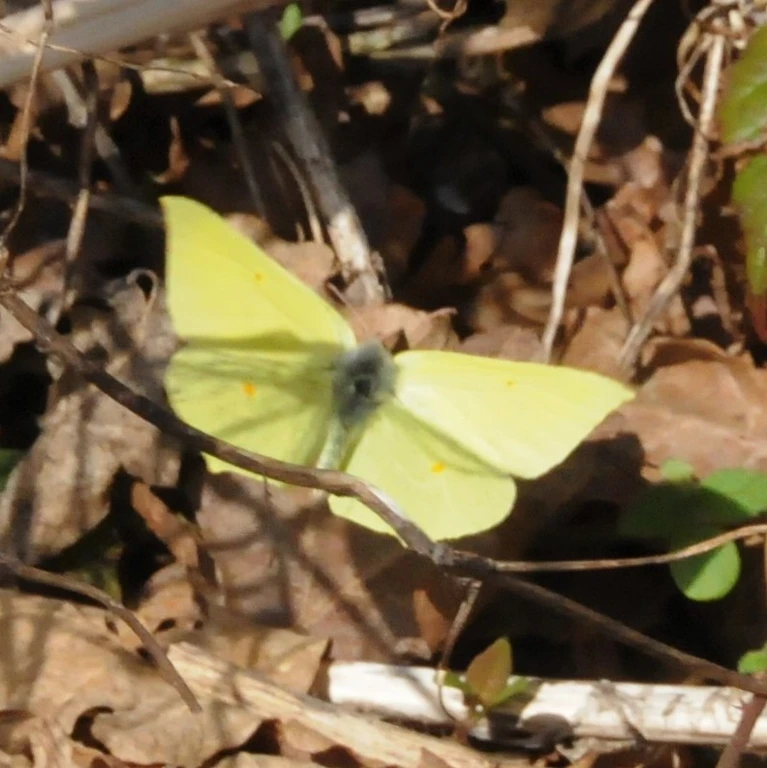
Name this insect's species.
Gonepteryx rhamni
